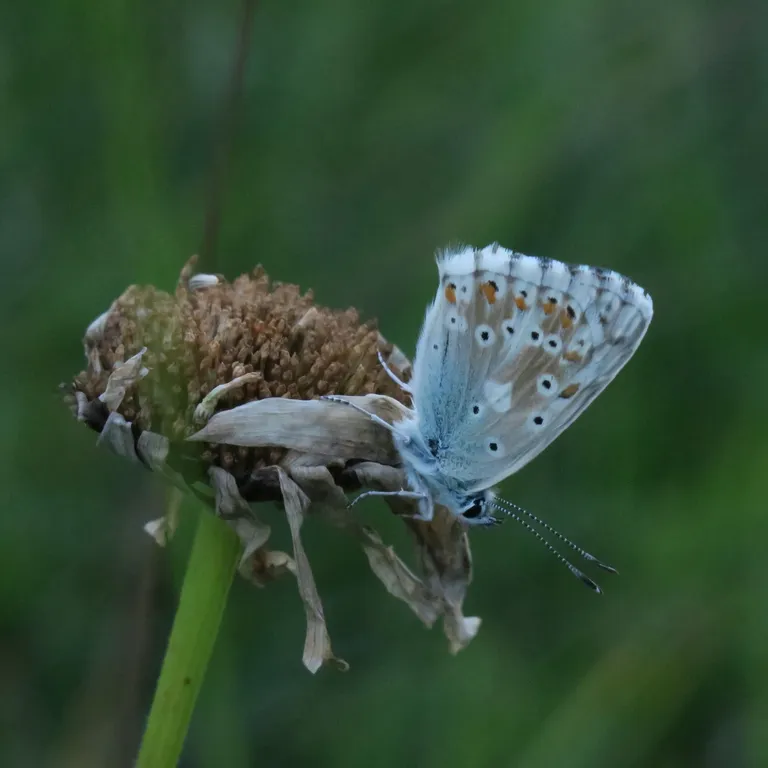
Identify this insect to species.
Lysandra coridon
